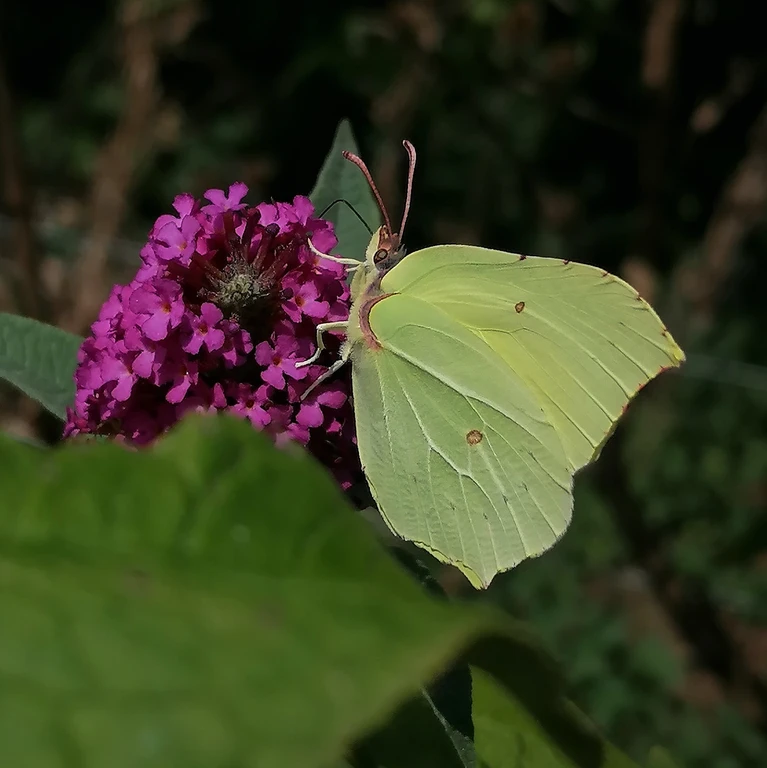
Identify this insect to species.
Gonepteryx rhamni
